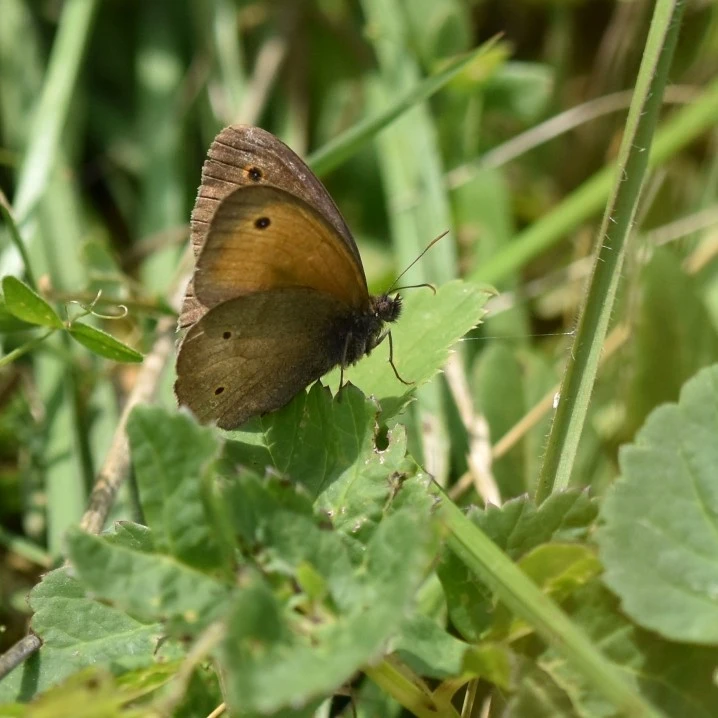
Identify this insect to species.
Maniola jurtina
